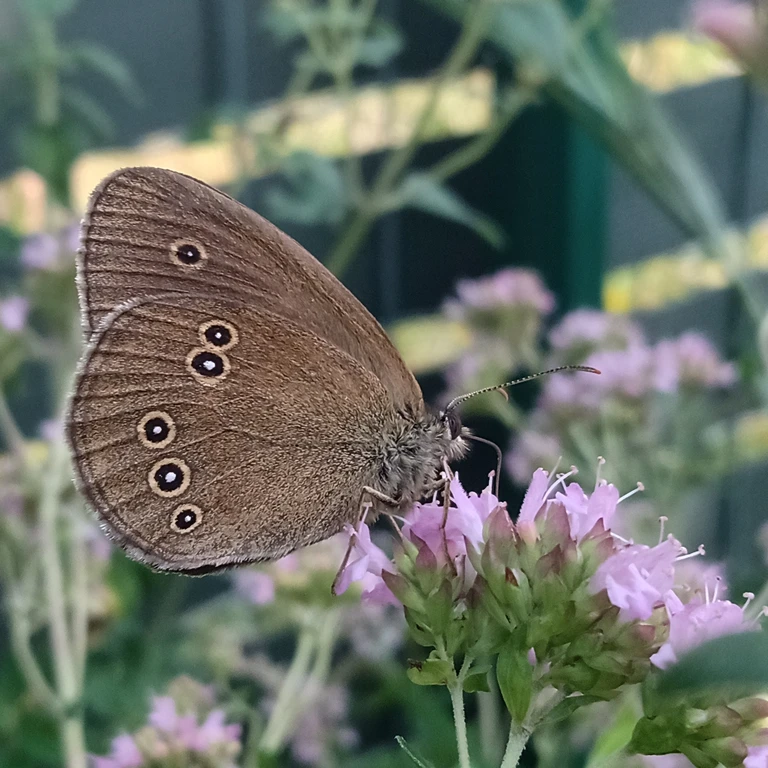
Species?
Aphantopus hyperantus
